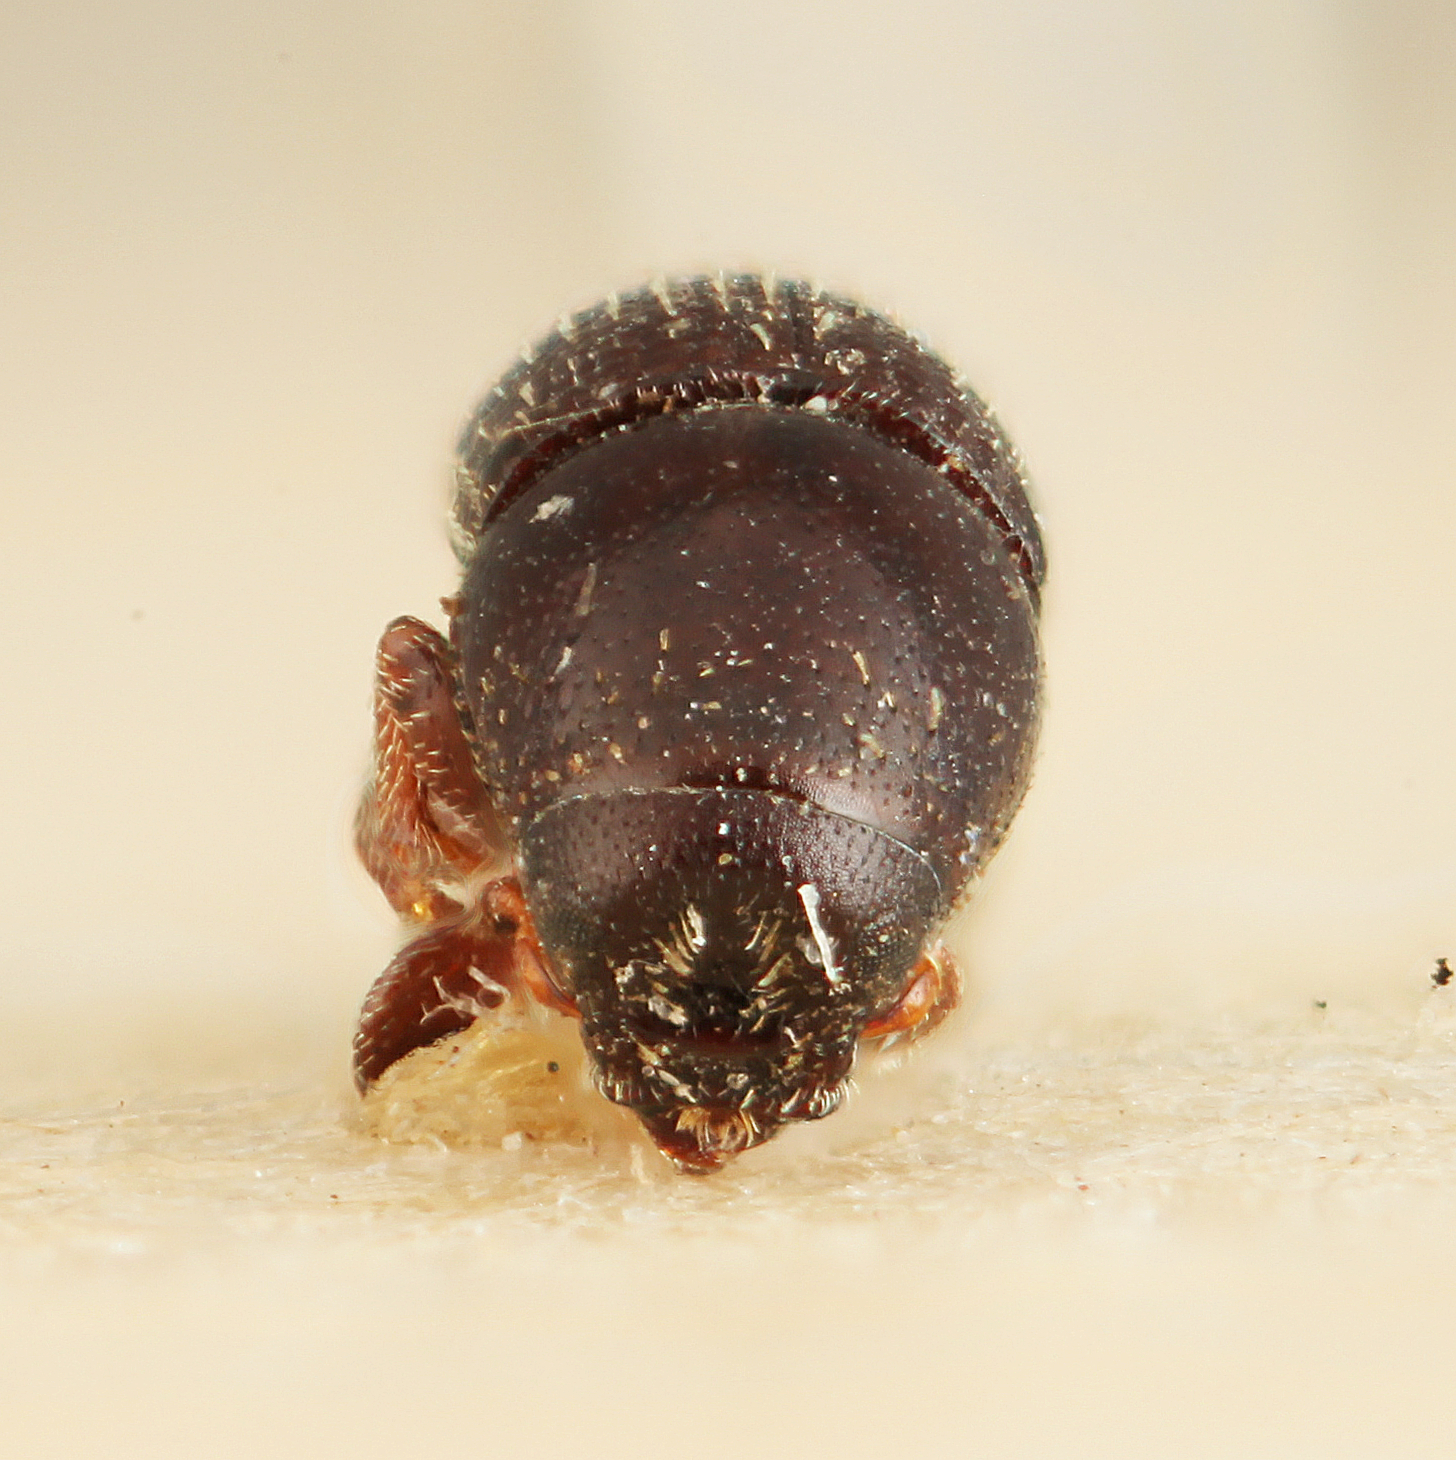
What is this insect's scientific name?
Loganius pumilus
